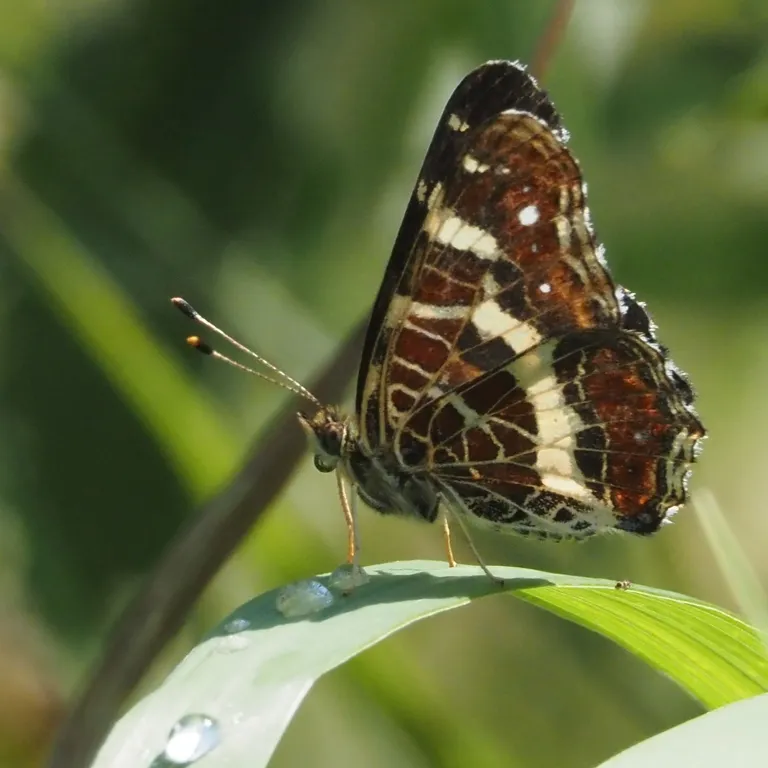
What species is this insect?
Araschnia levana
